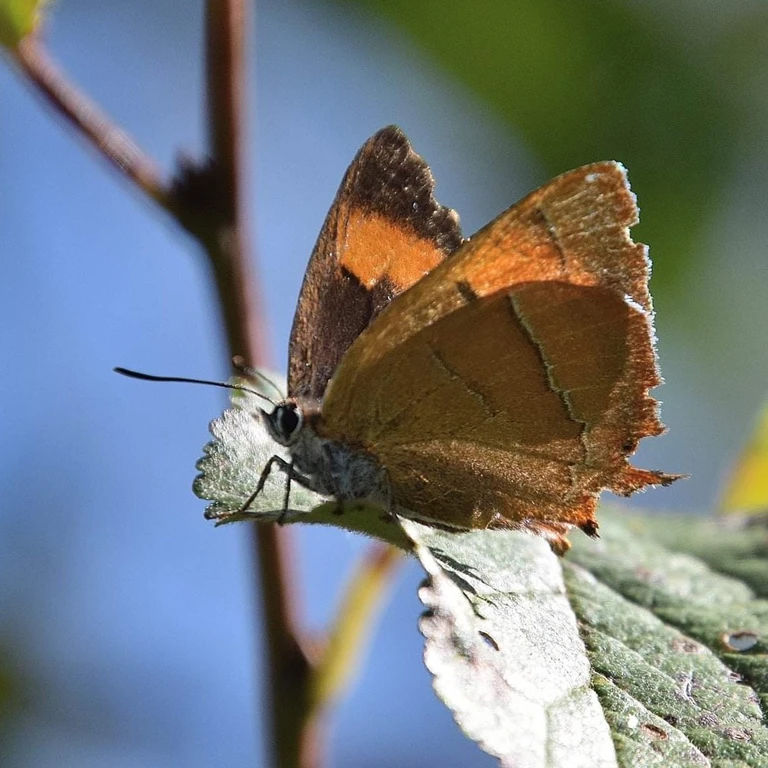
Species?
Thecla betulae
